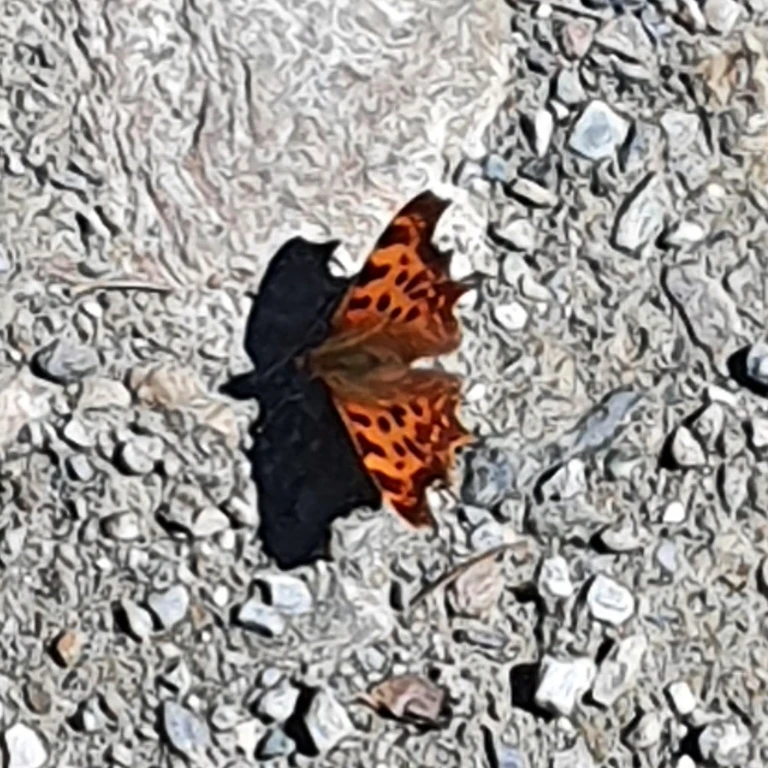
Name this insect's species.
Polygonia c-album
